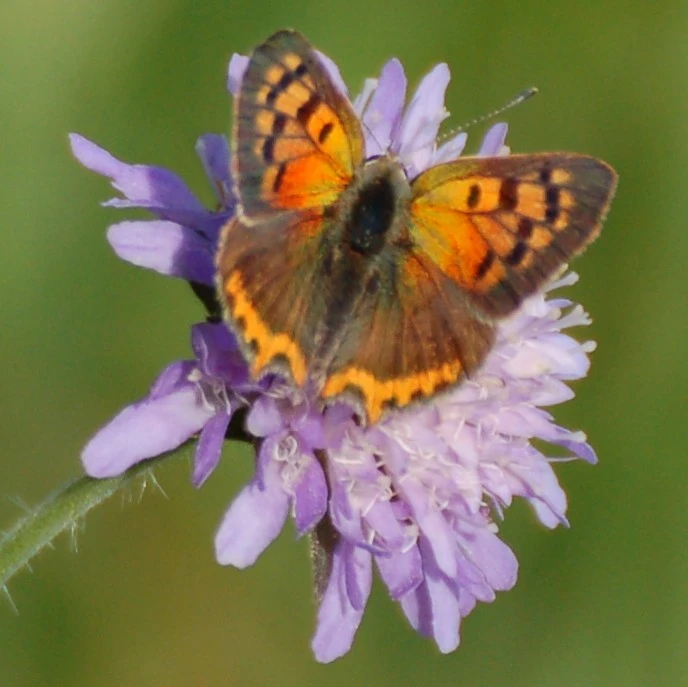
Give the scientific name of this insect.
Lycaena phlaeas
